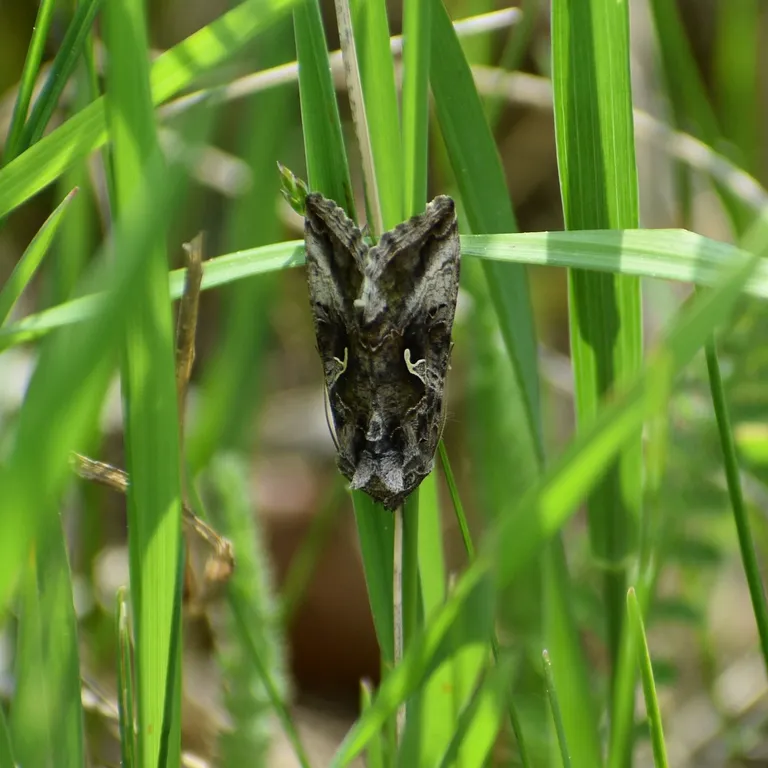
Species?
Autographa gamma
